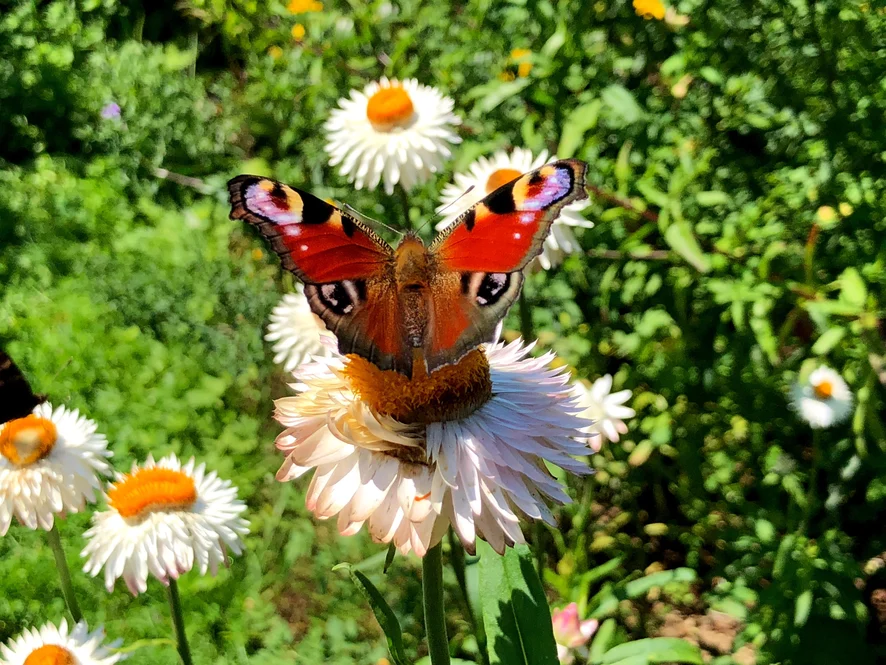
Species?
Aglais io
